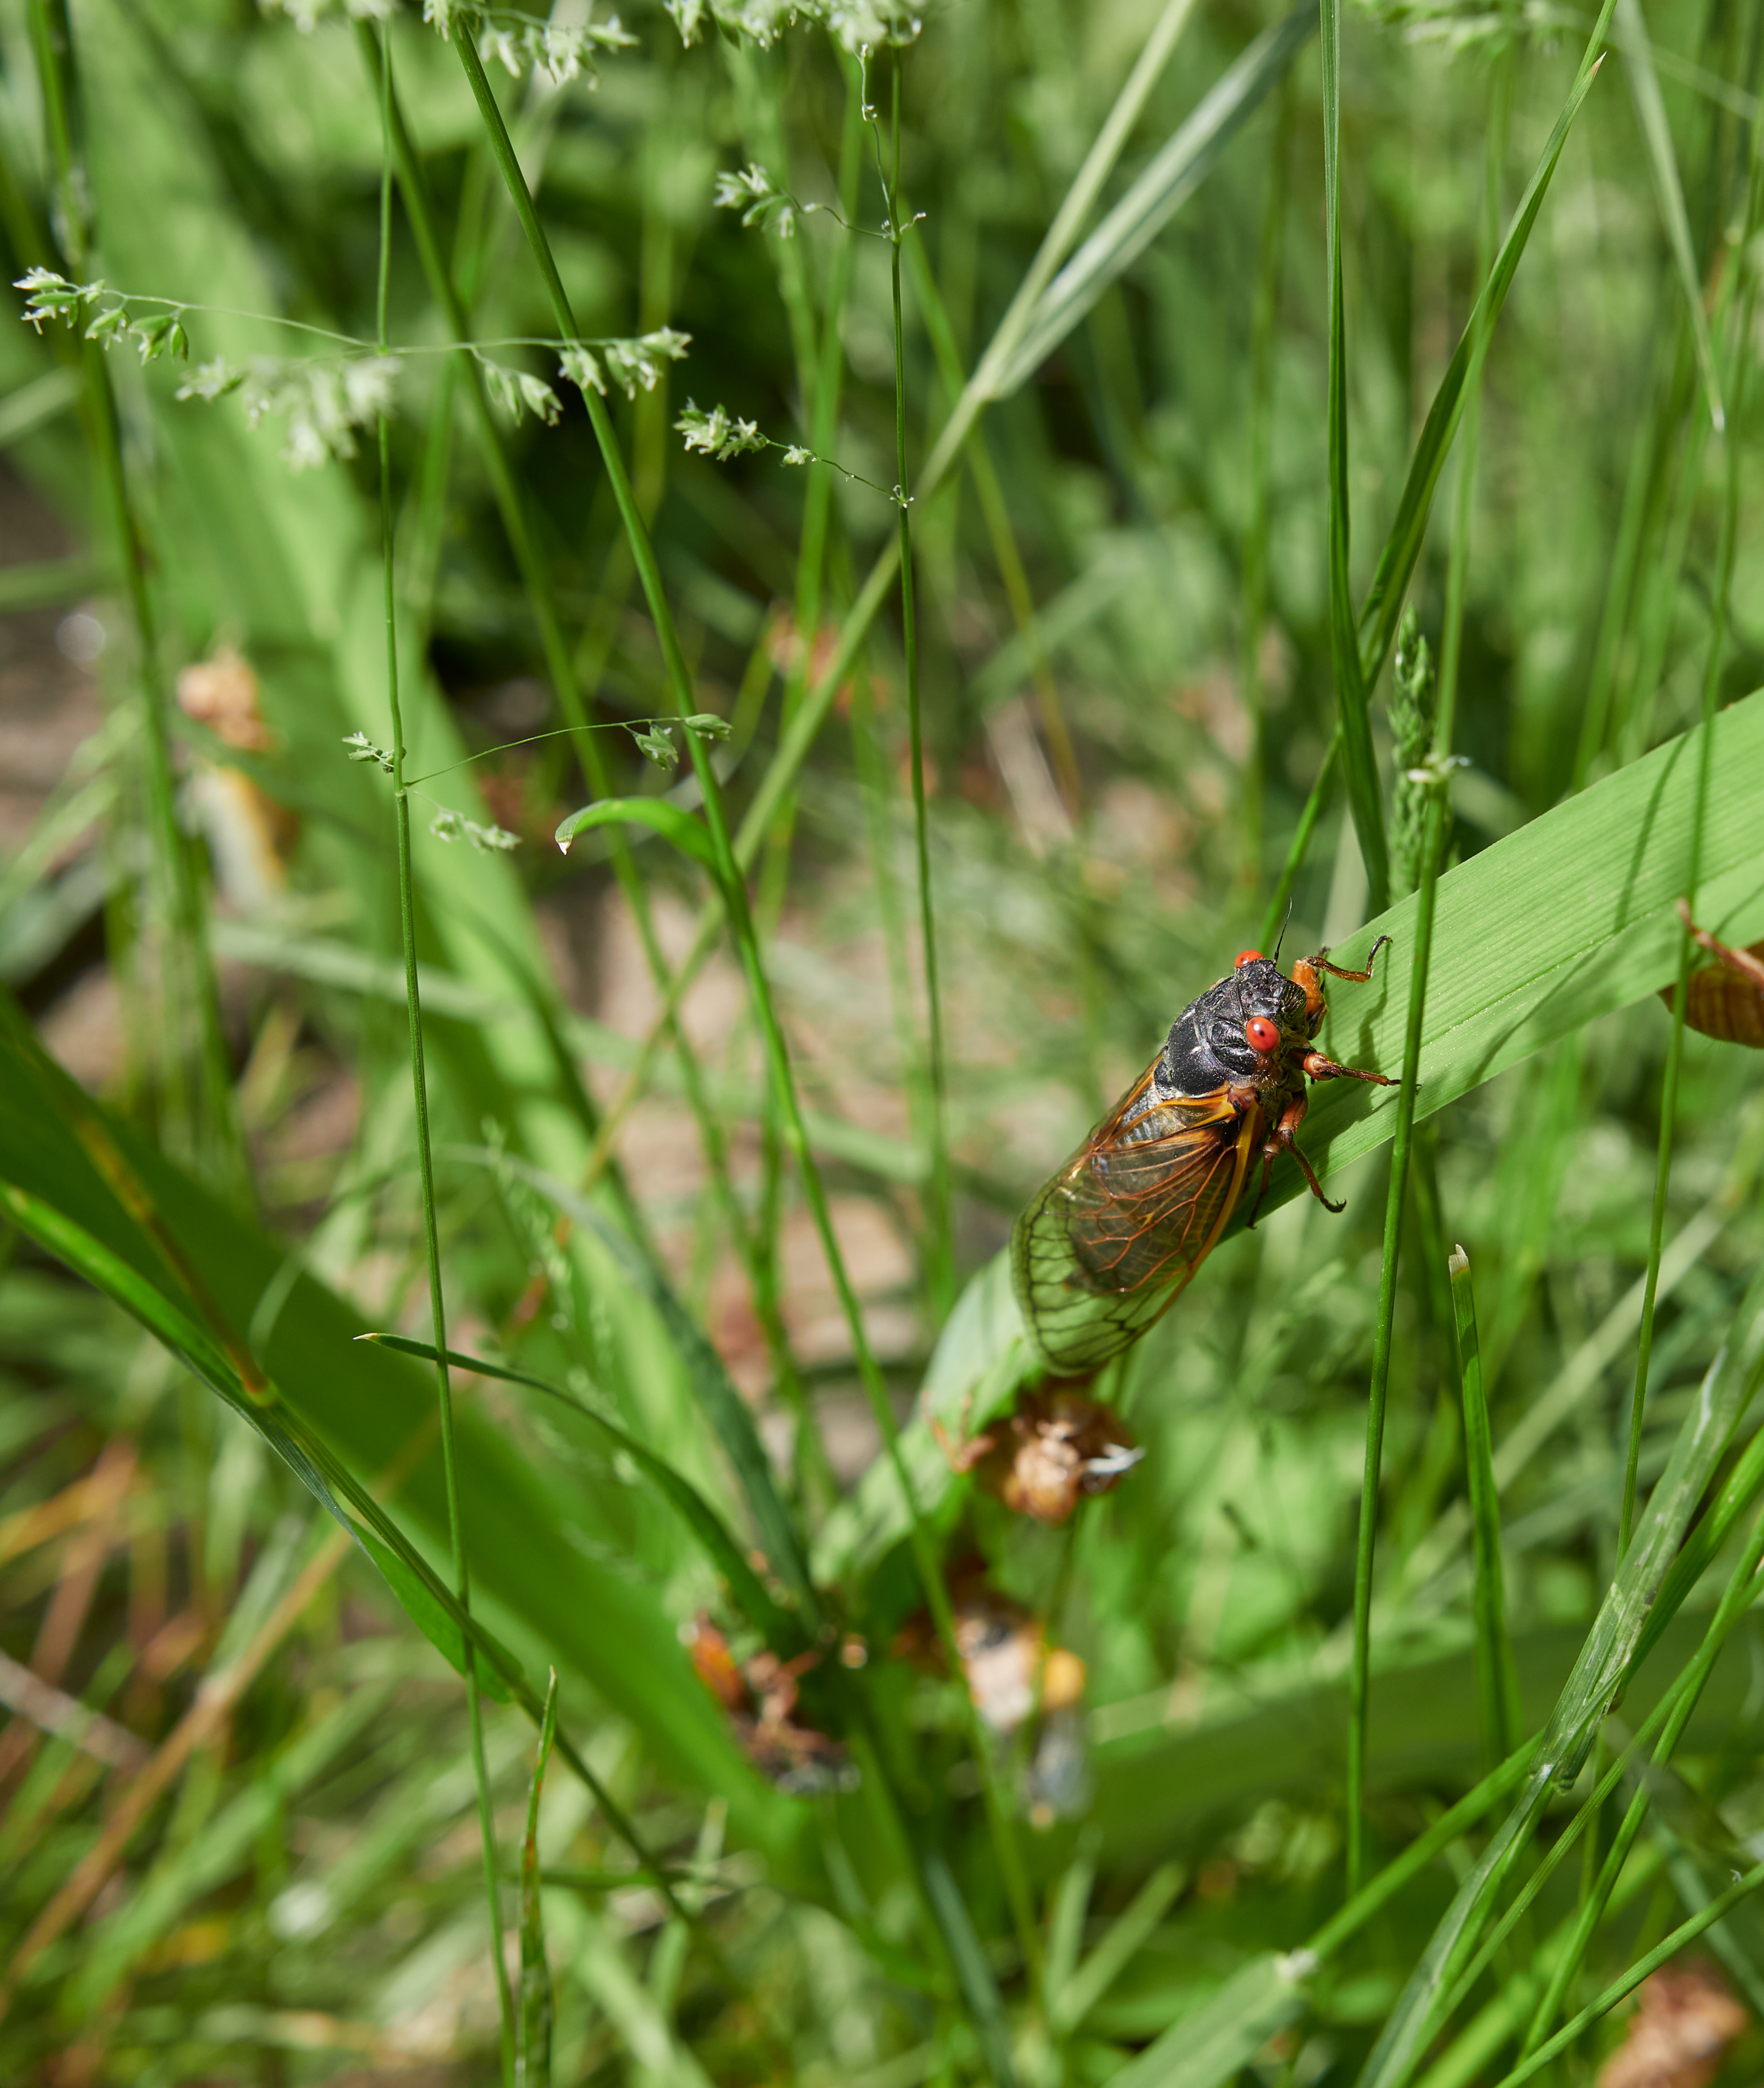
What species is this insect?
Magicicada septendecim
